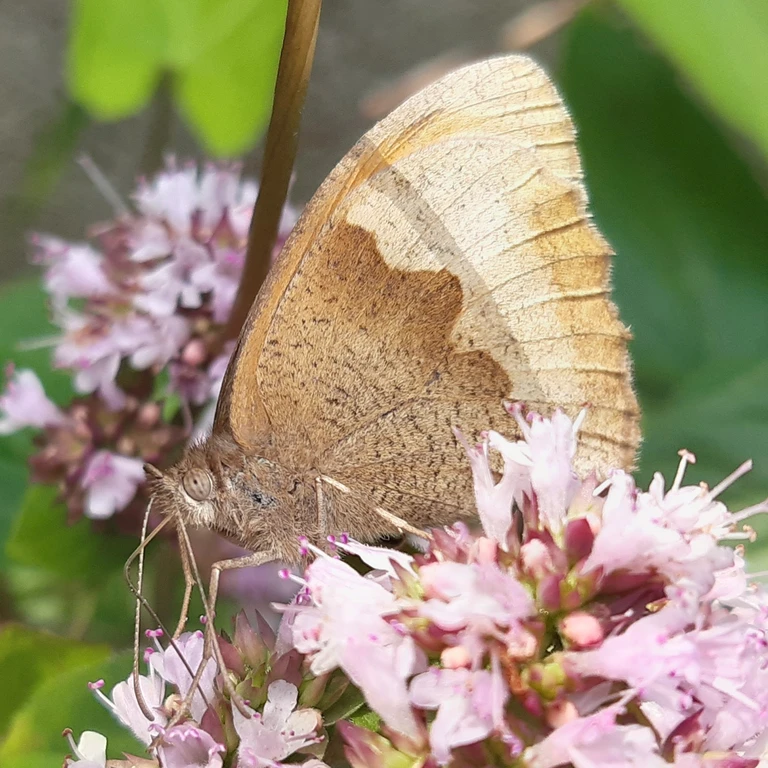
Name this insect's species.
Maniola jurtina
